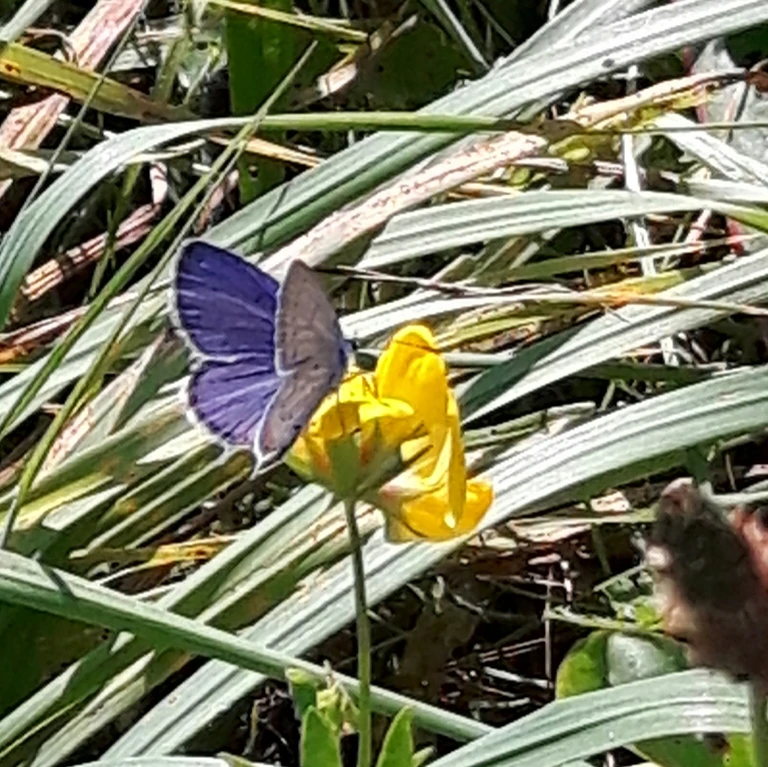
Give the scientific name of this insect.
Cupido argiades (also Elkalyce argiades)
